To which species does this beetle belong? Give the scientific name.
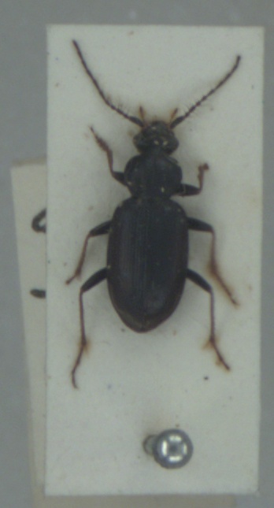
Loricera pilicornis
